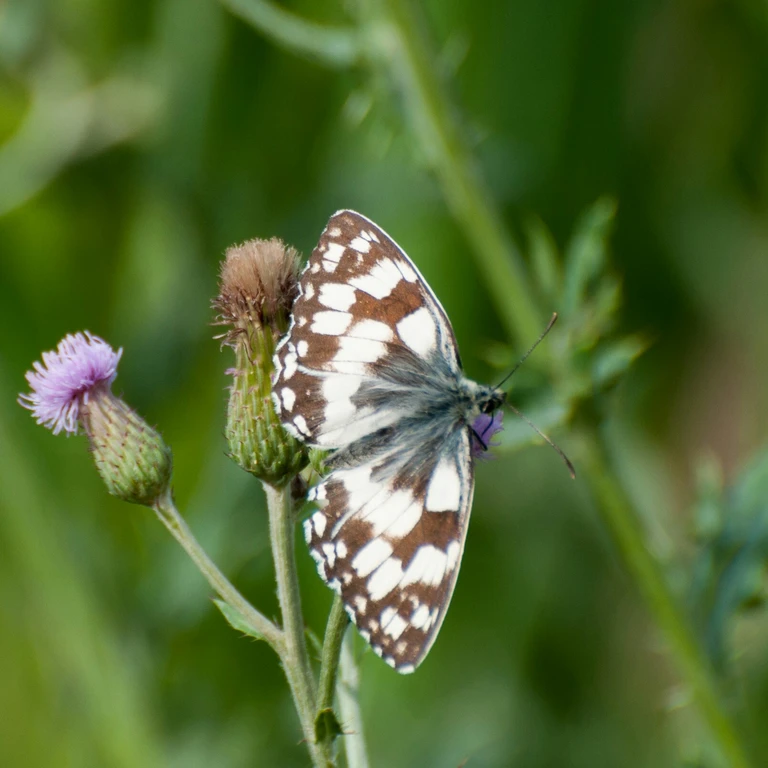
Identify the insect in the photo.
Melanargia galathea
